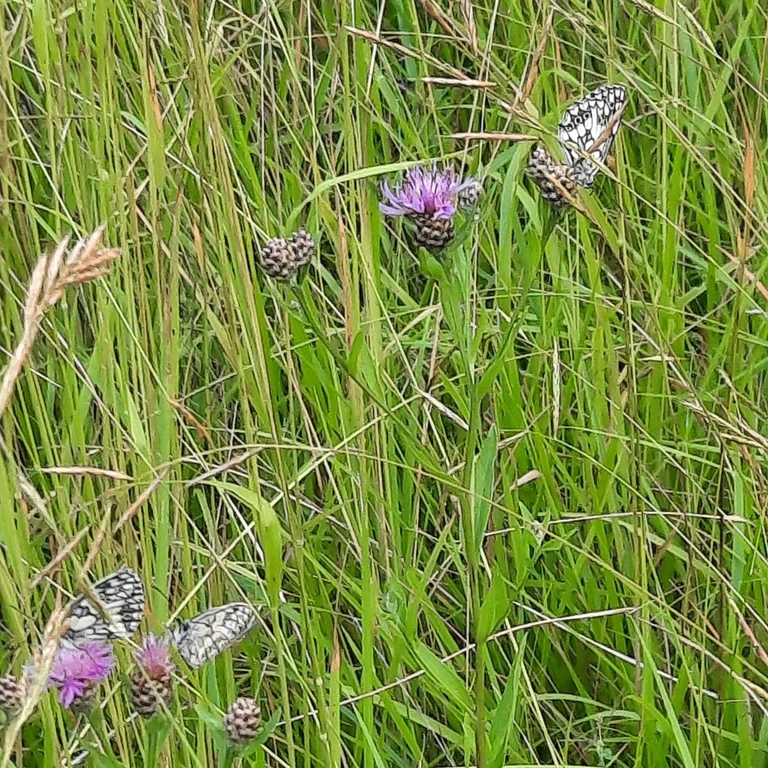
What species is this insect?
Melanargia galathea
